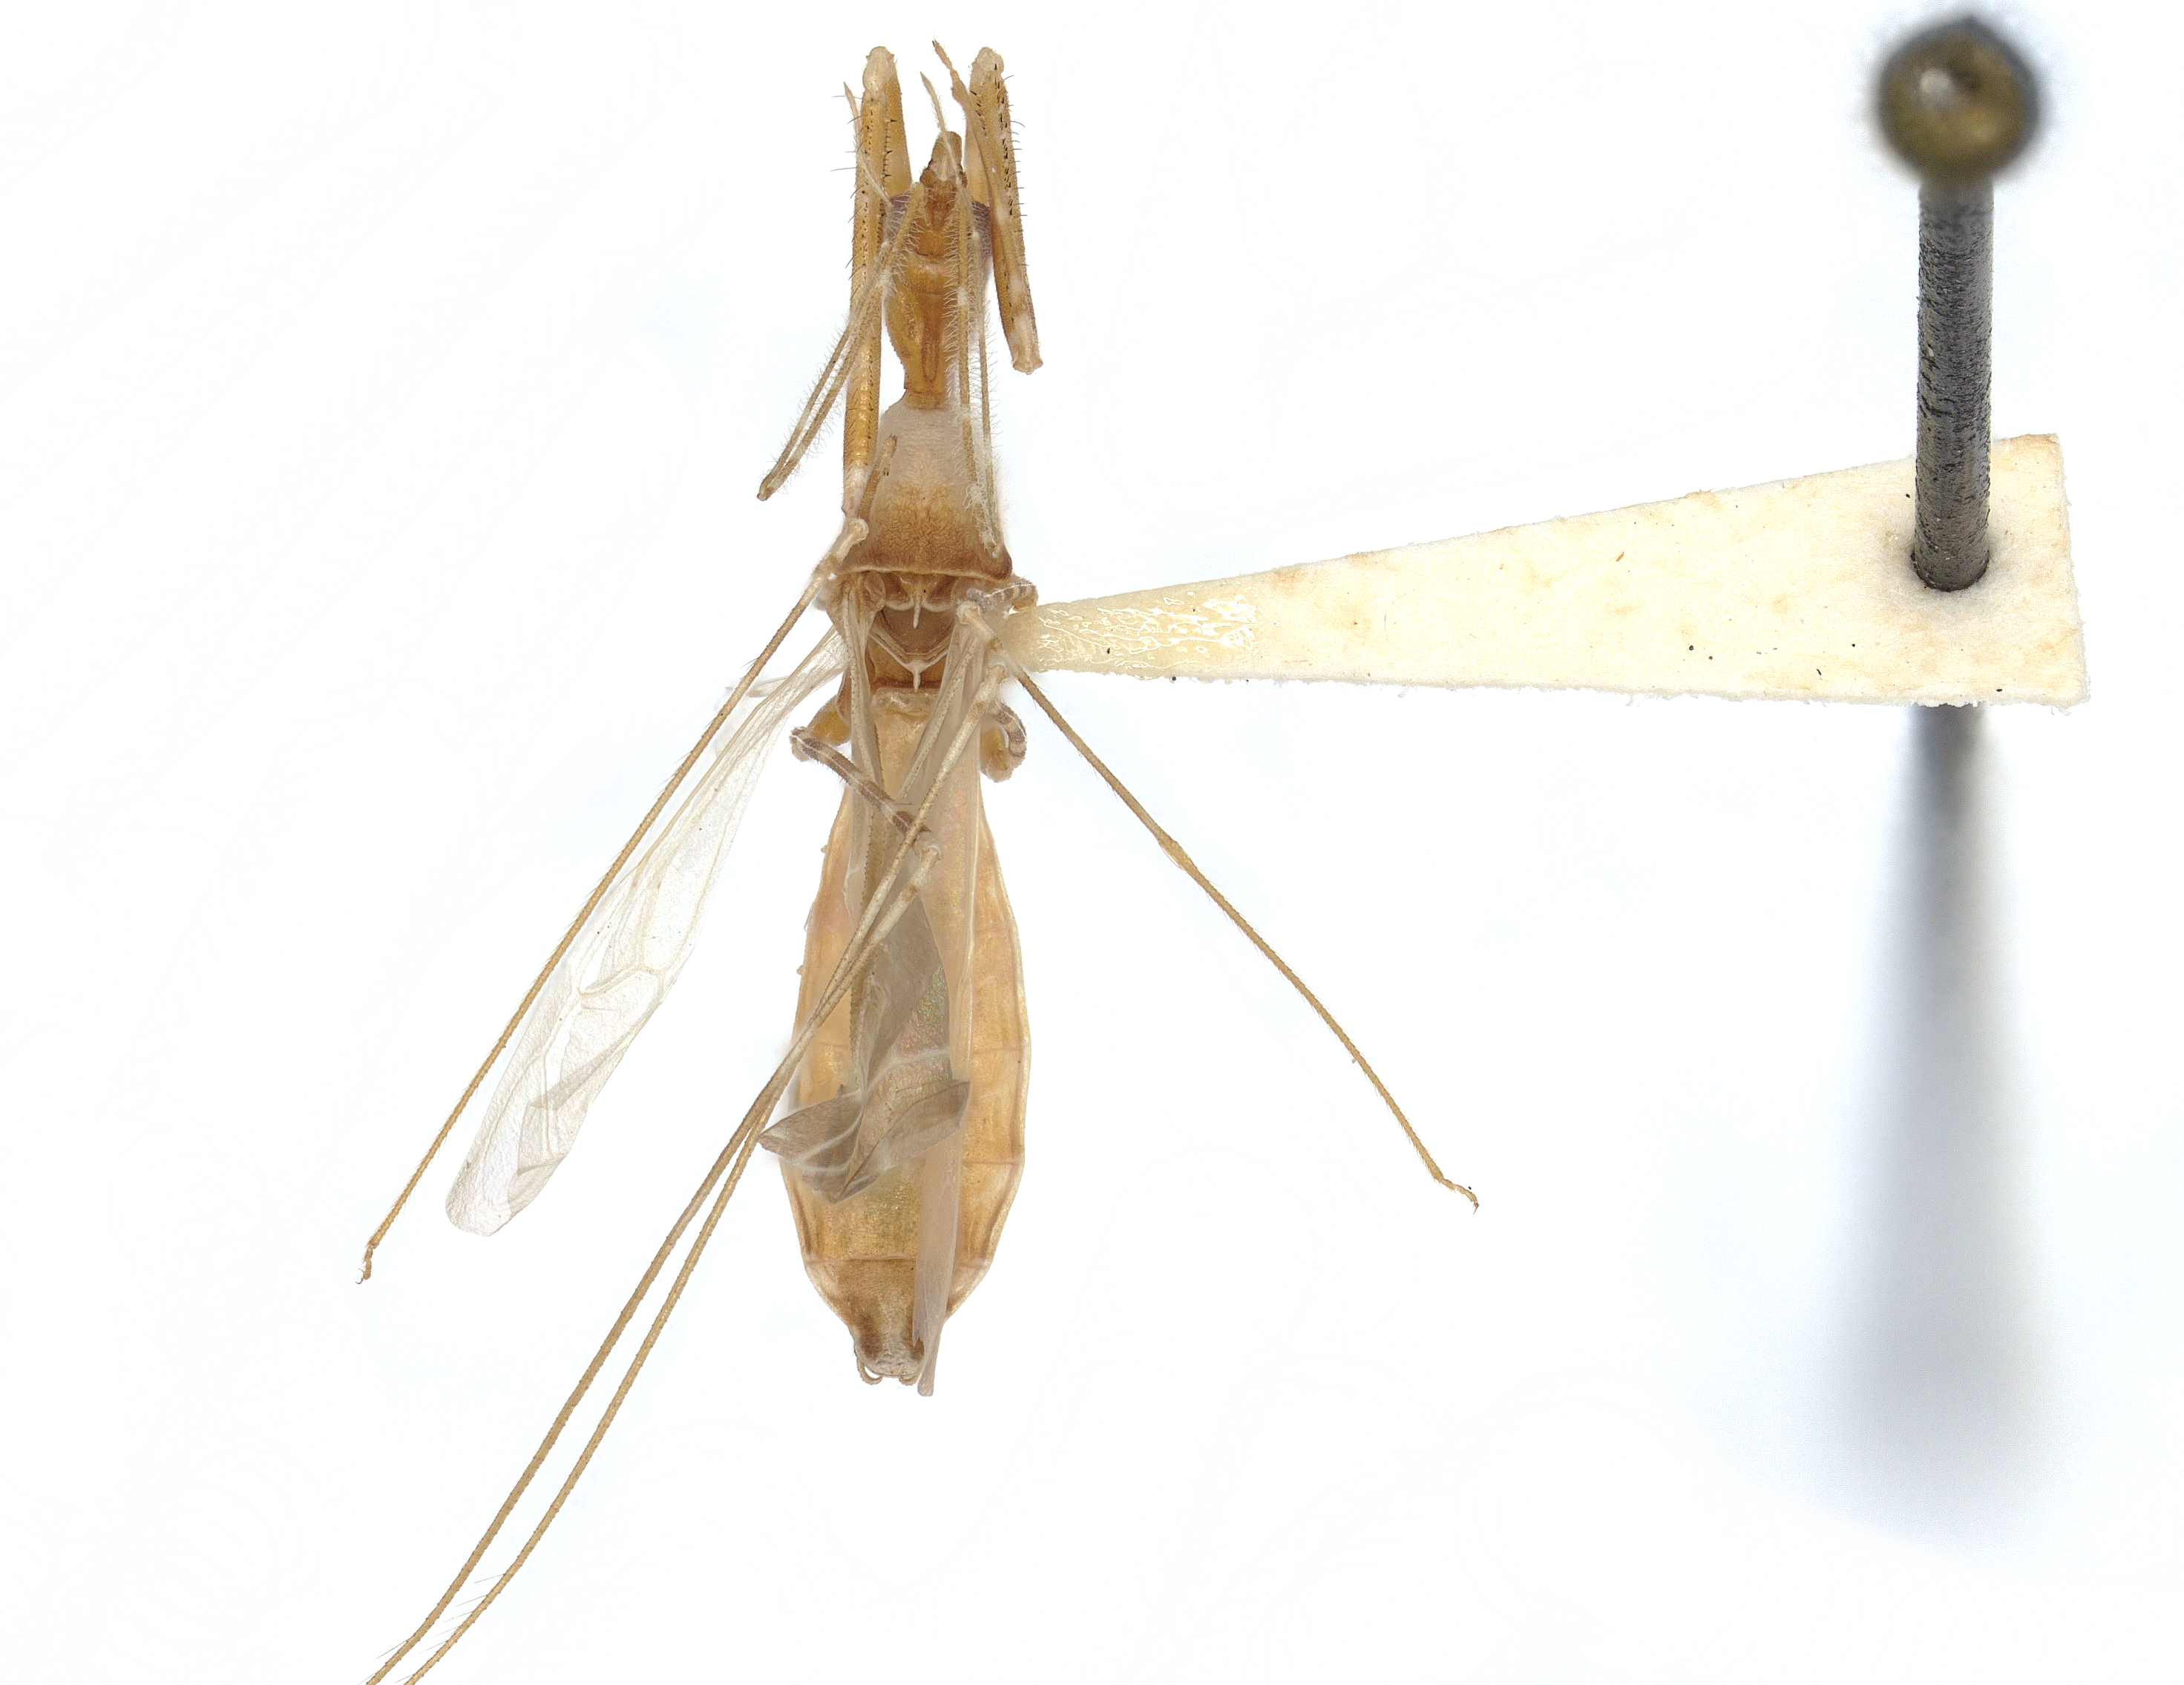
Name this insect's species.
Stenolemoides costipennis
